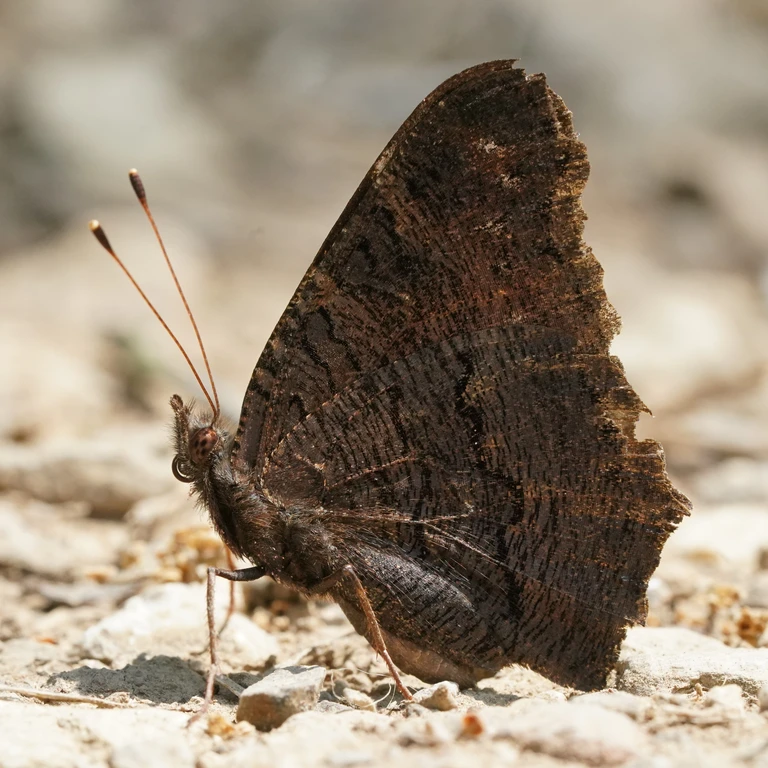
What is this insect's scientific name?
Aglais io
